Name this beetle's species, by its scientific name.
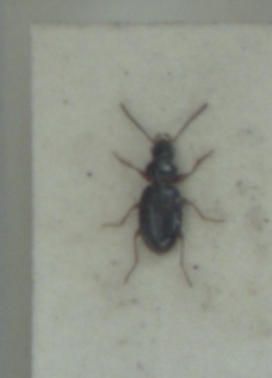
Bembidion gilvipes
